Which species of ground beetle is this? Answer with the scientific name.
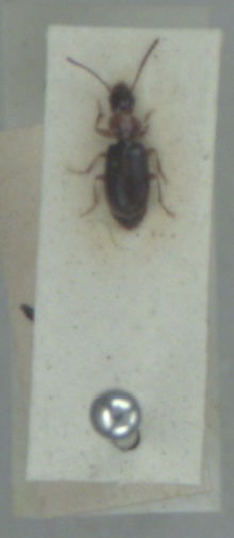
Acupalpus dubius
